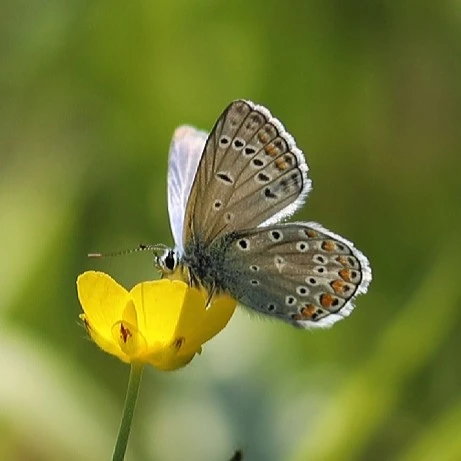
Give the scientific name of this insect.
Polyommatus icarus
